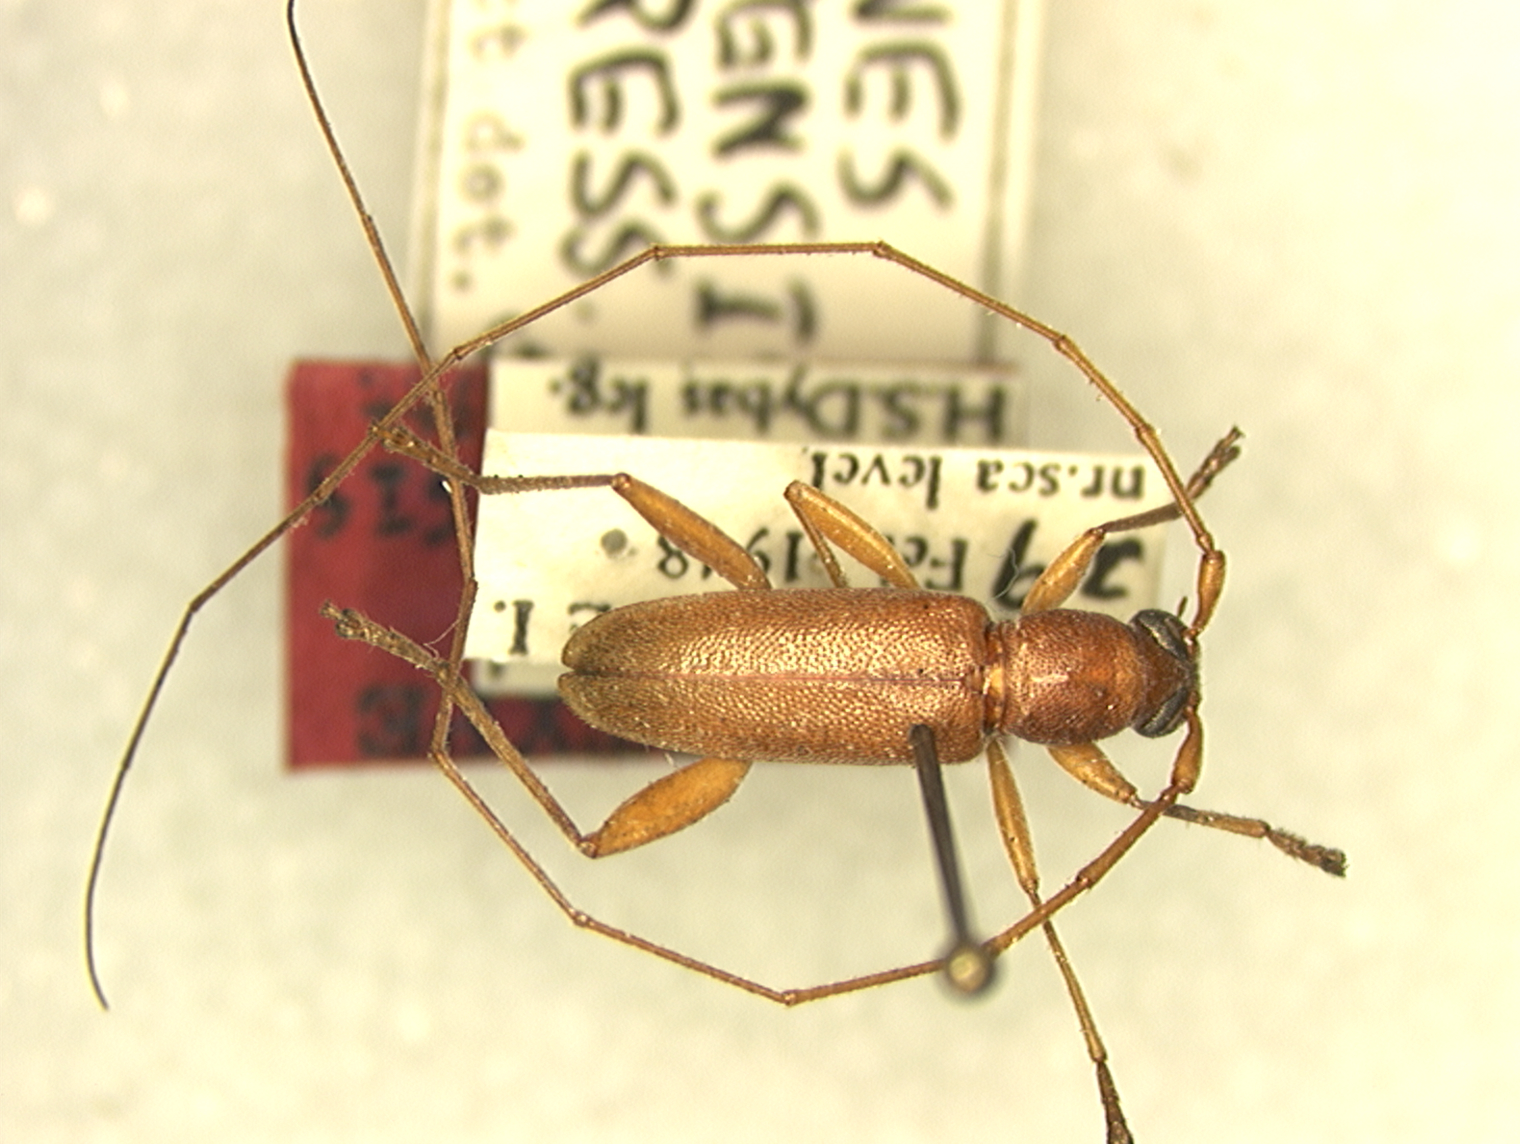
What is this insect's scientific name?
Examnes ponapensis
